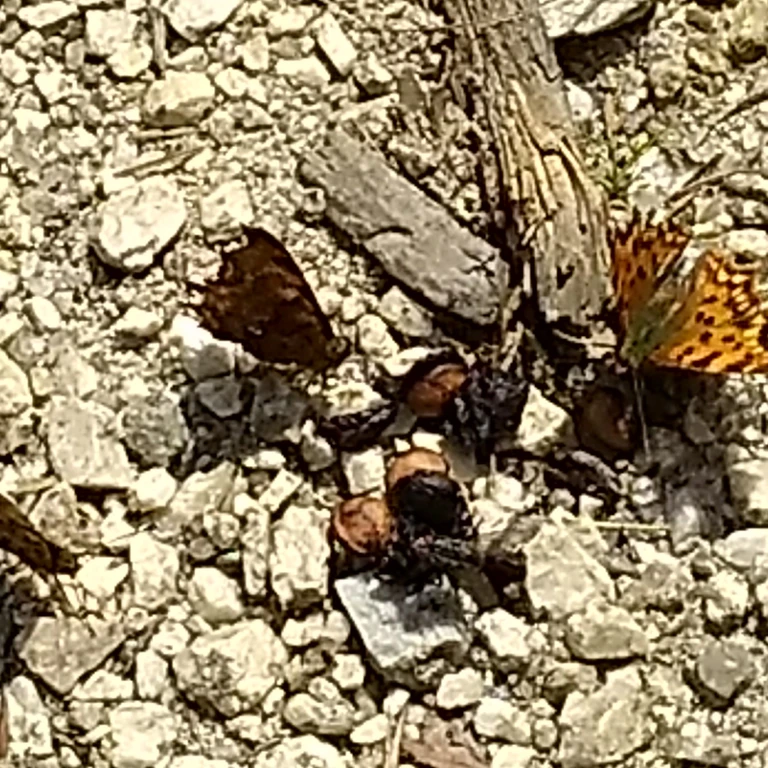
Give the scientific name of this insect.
Polygonia c-album
